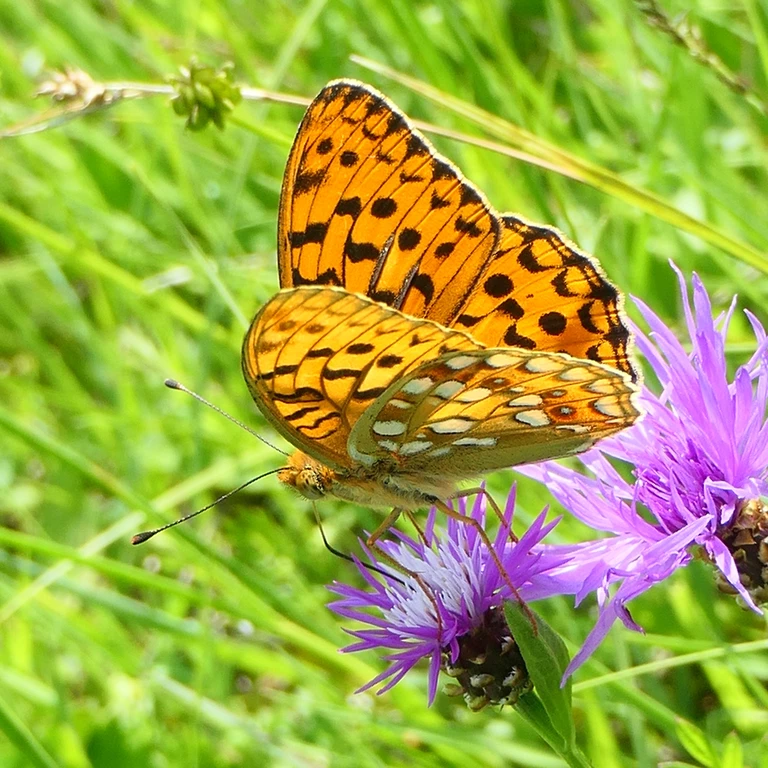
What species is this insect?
Fabriciana adippe
